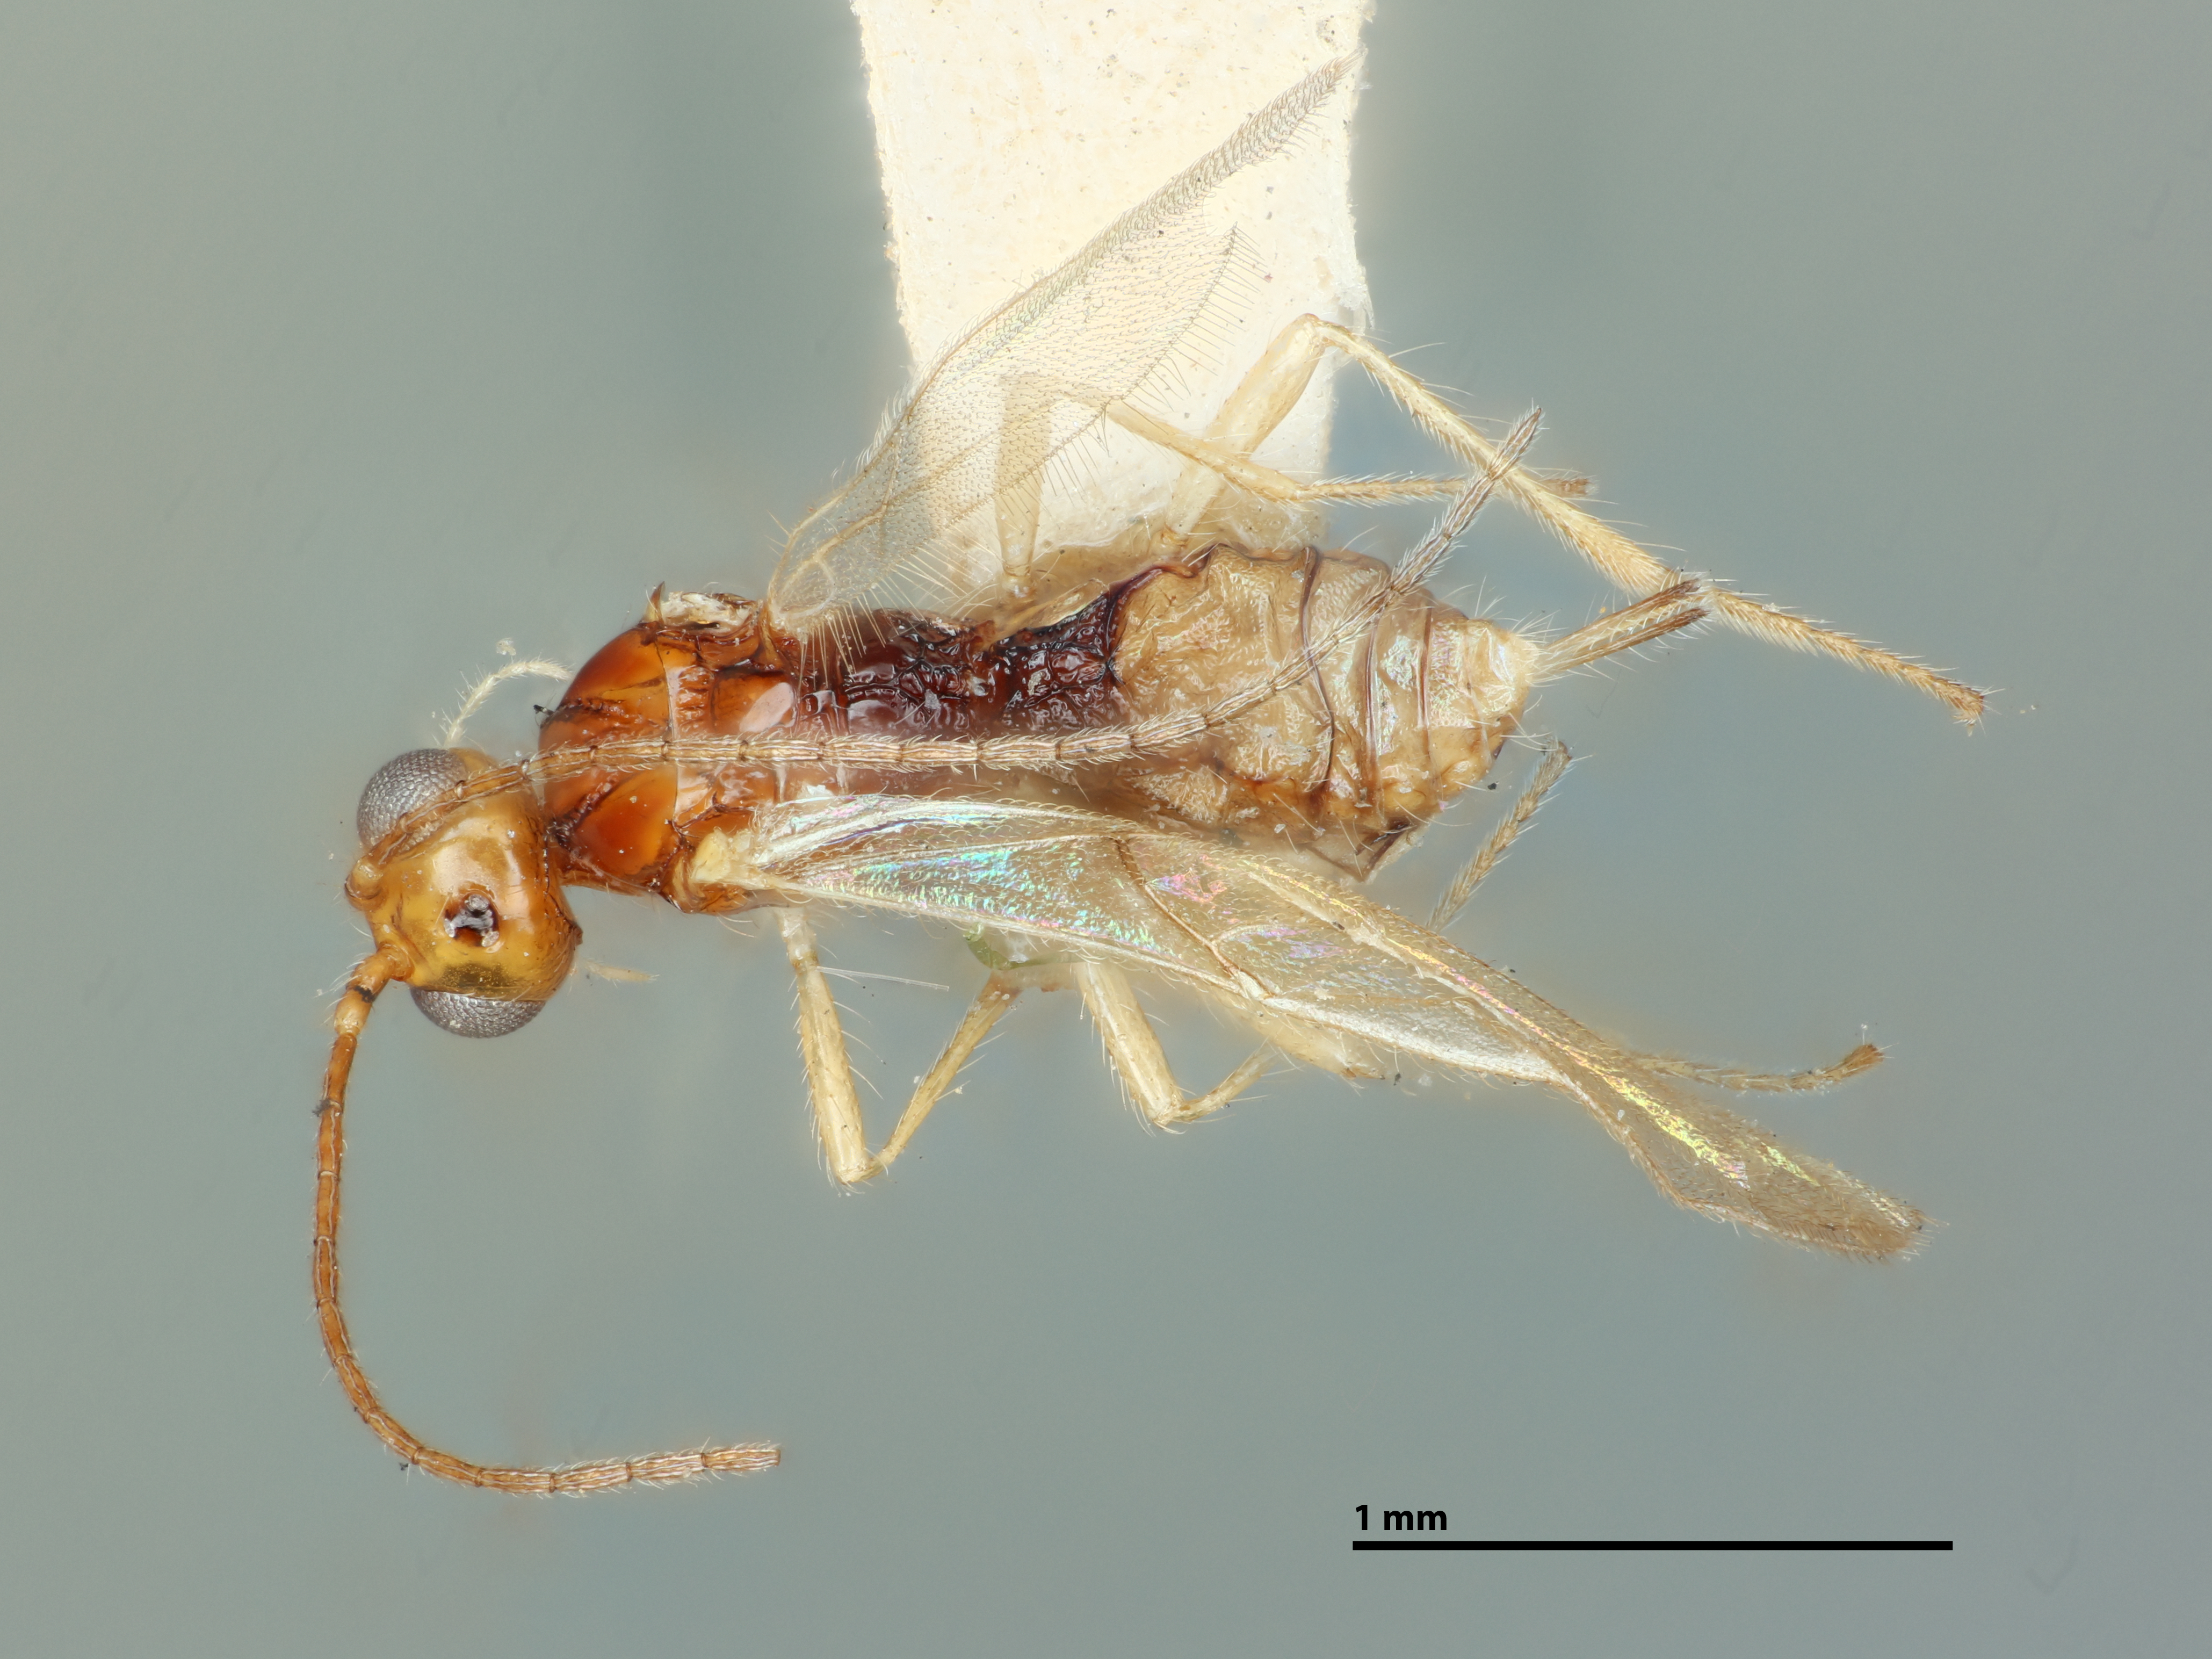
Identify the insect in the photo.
Hormius albipes
